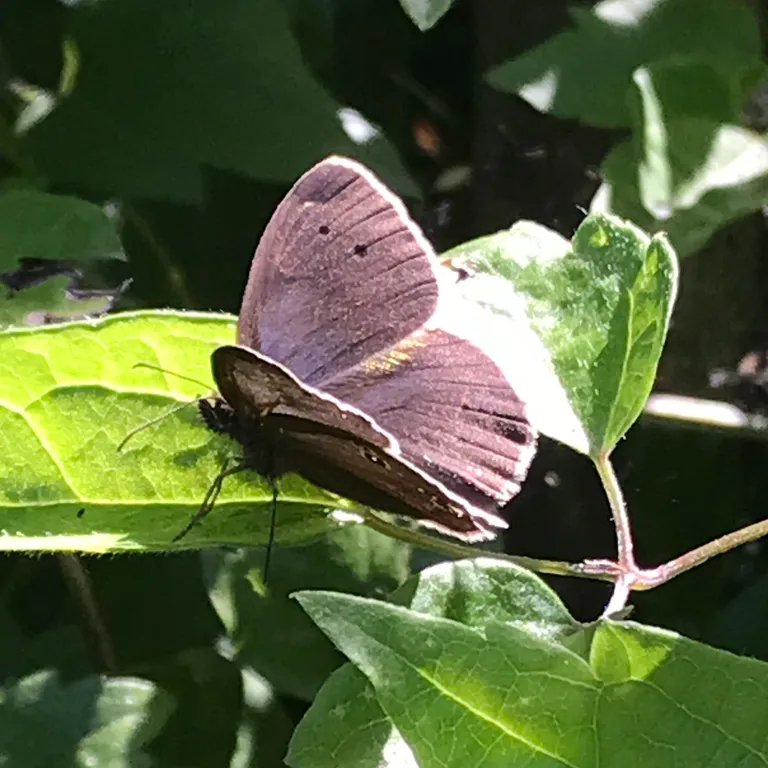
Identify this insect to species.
Aphantopus hyperantus
